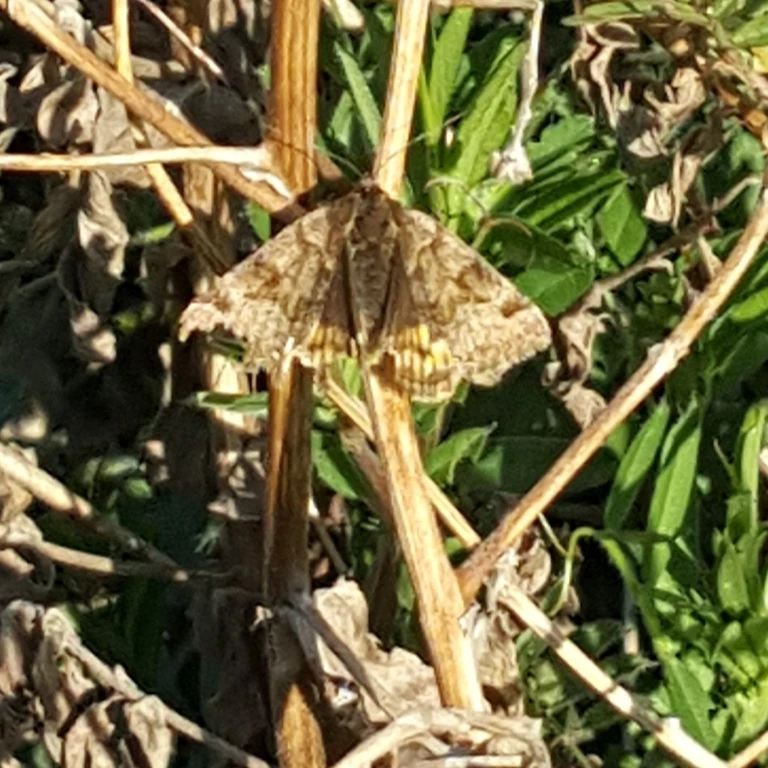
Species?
Euclidia glyphica
